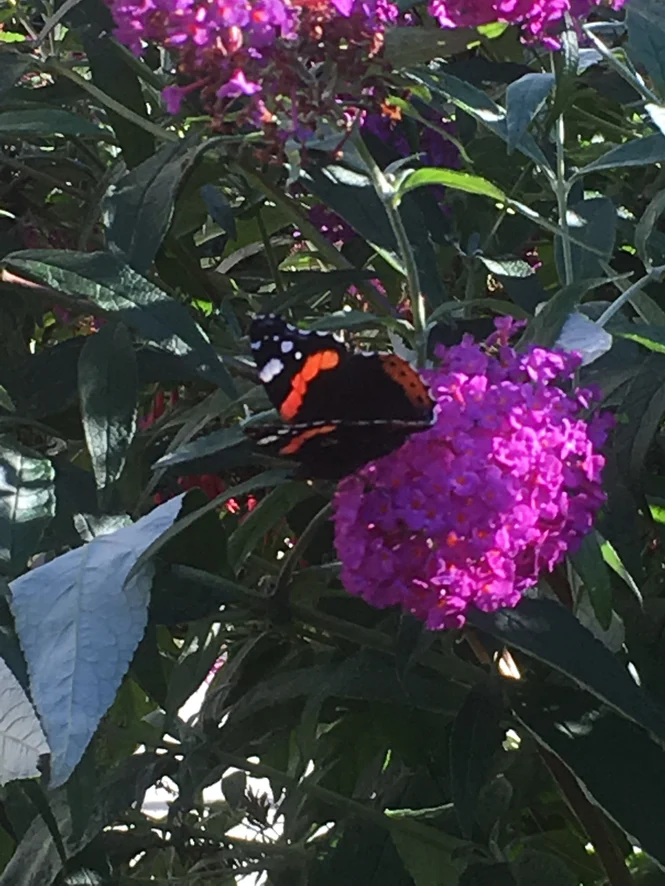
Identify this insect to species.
Vanessa atalanta
